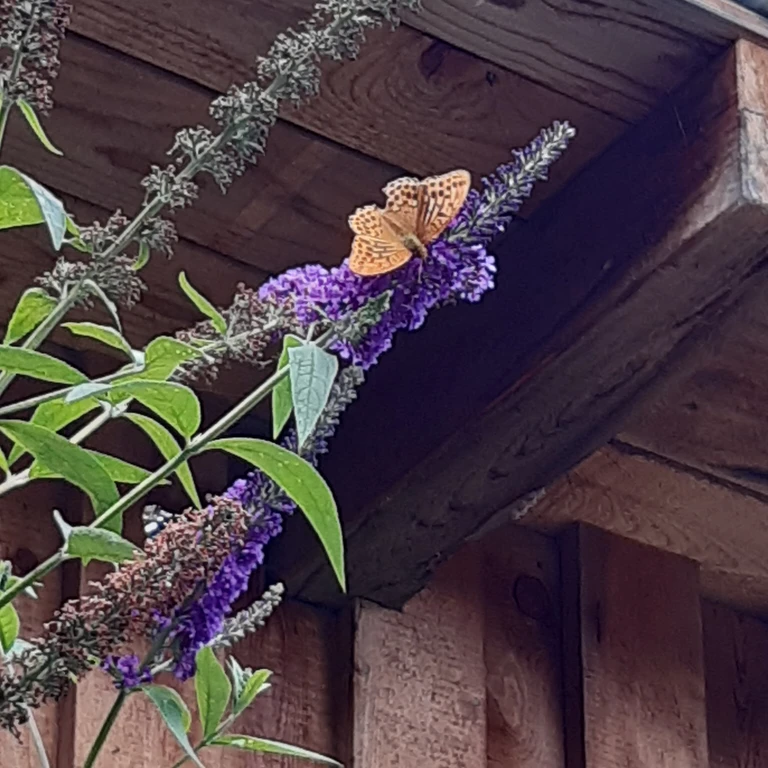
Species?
Argynnis paphia
